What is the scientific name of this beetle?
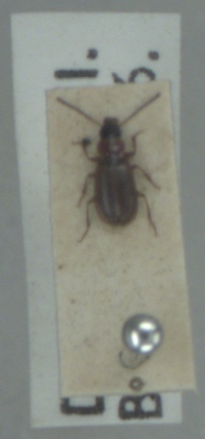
Acupalpus dubius
